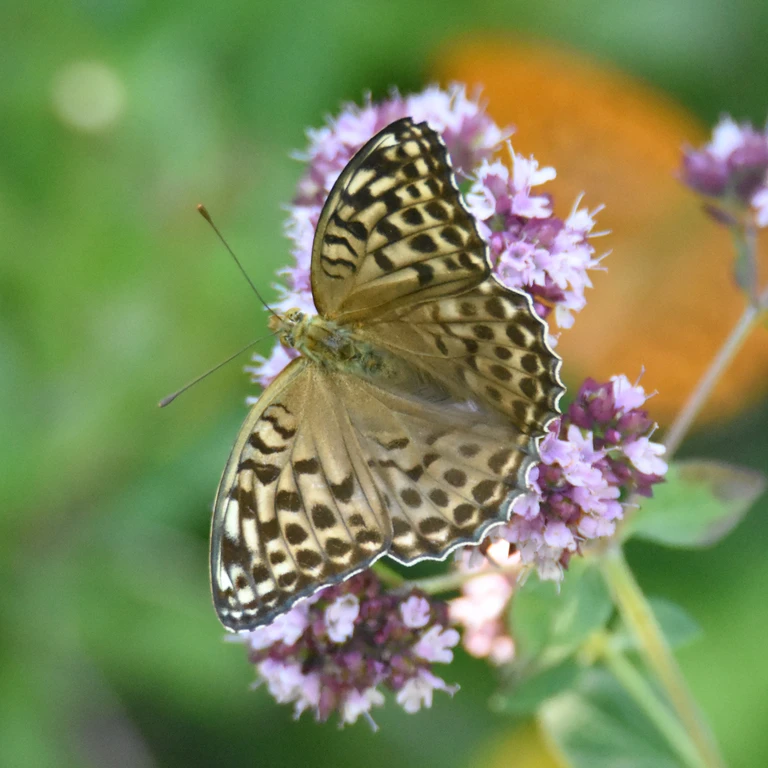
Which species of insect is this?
Argynnis paphia
